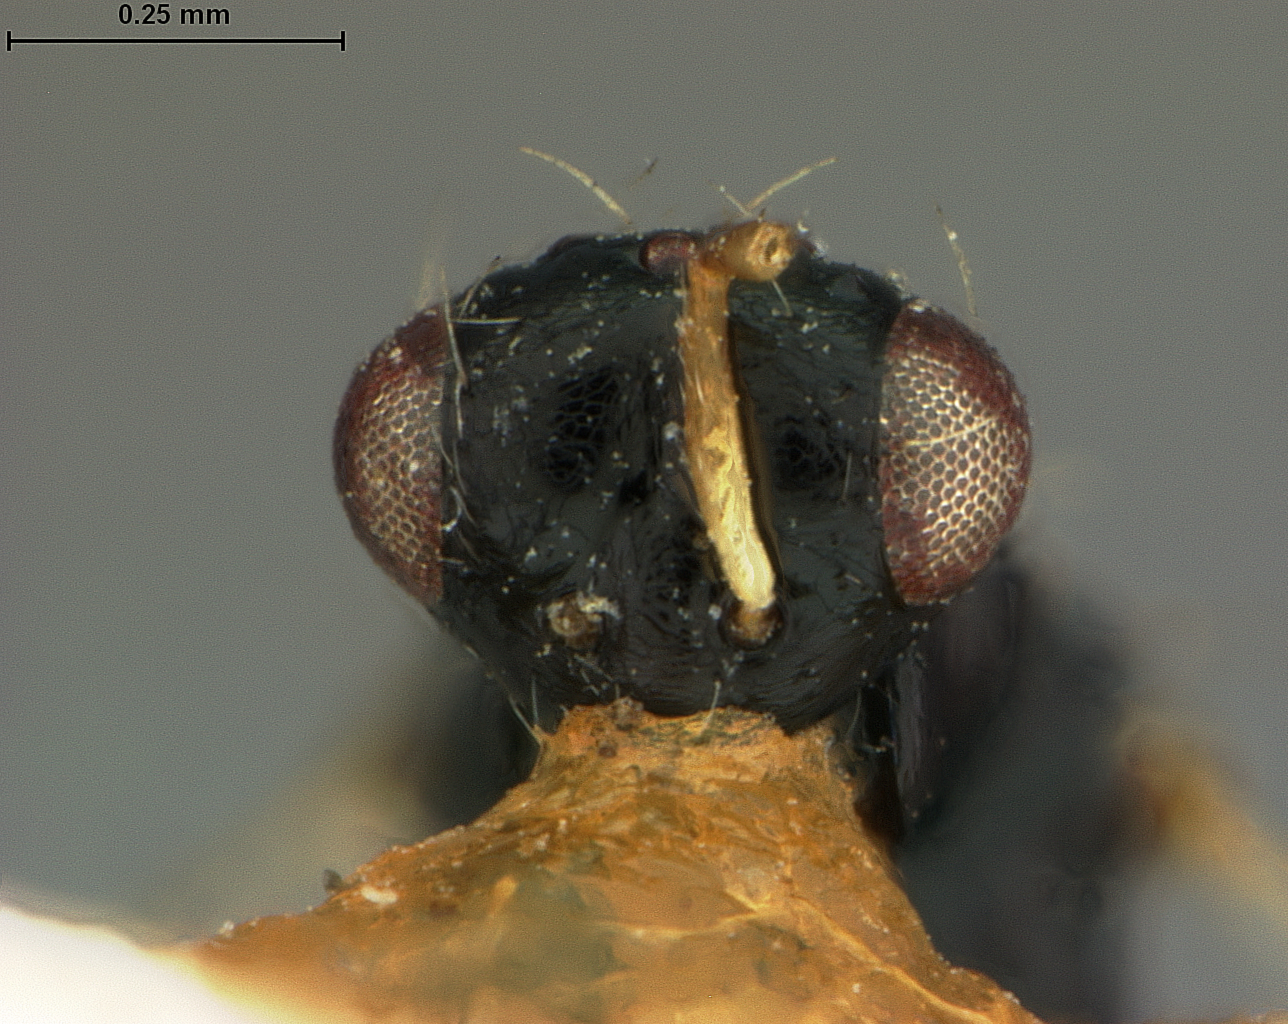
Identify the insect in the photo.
Euplectrus marginatus
